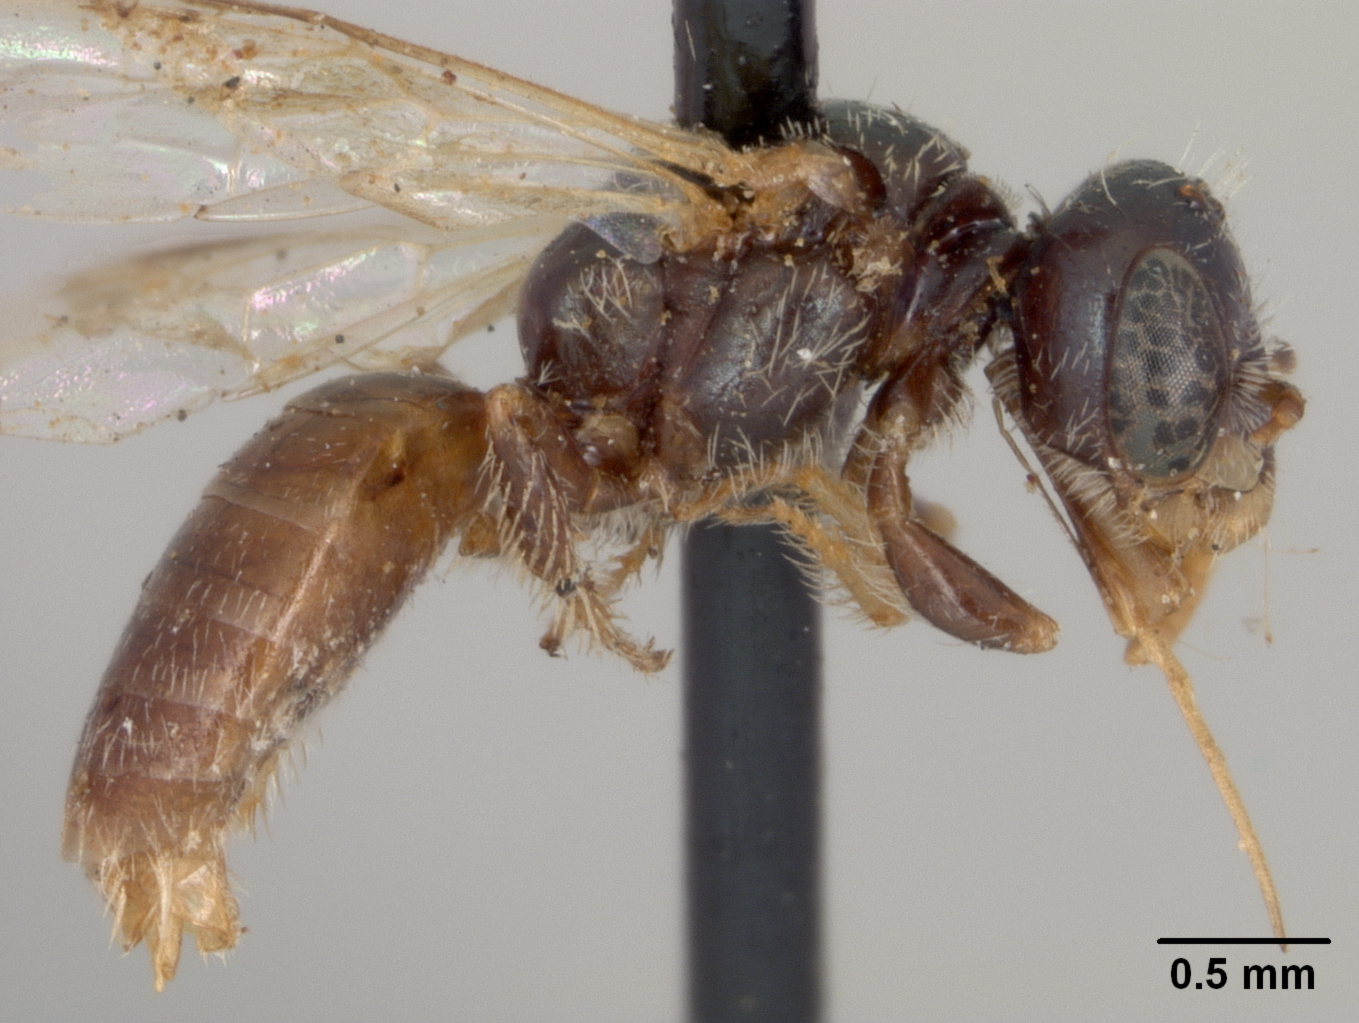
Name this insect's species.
Perdita georgica
